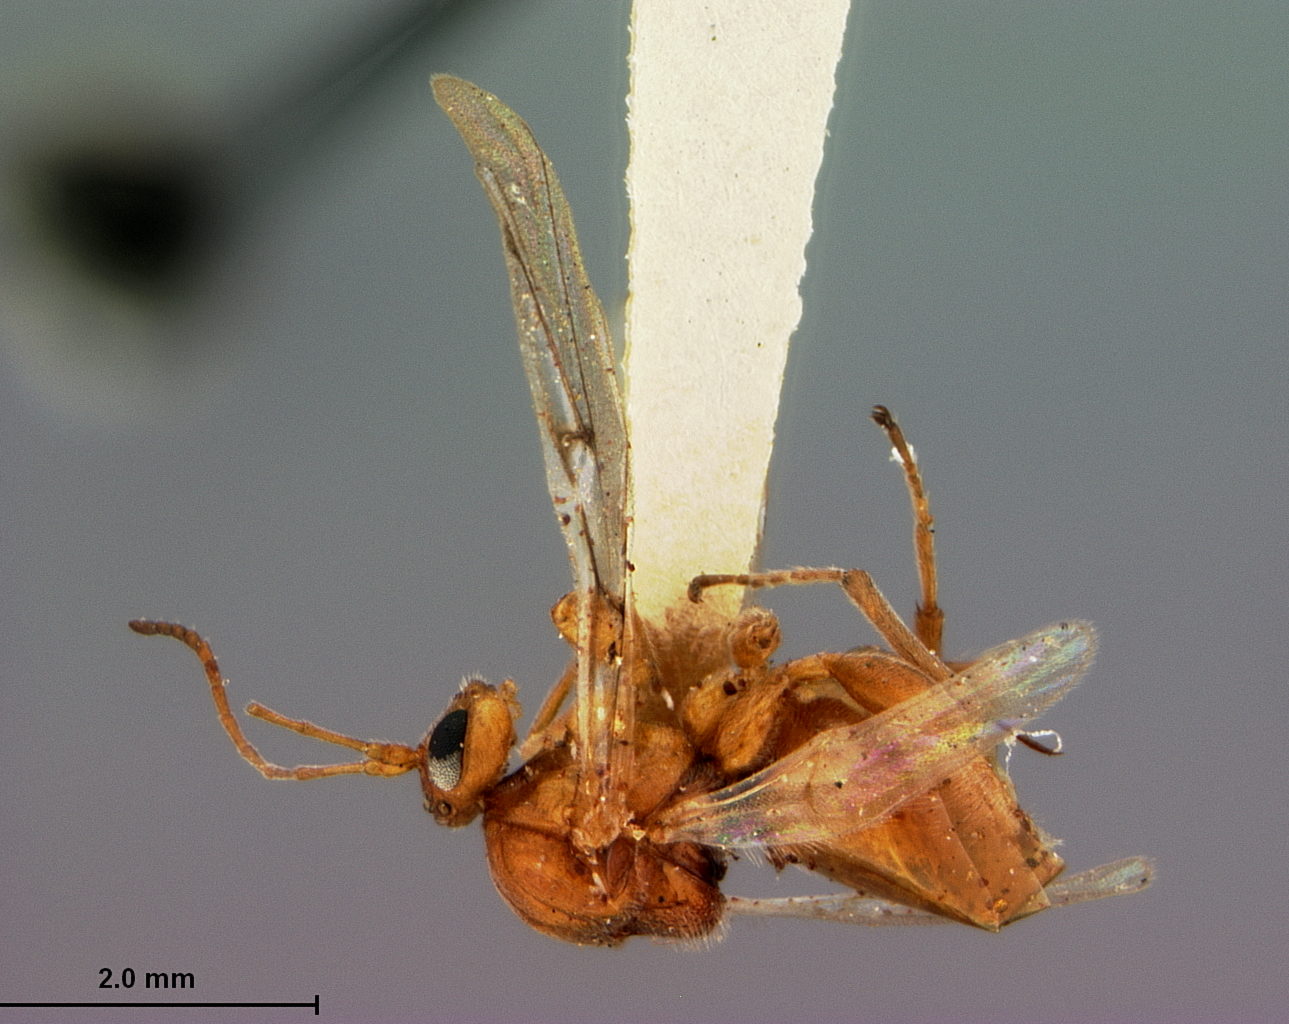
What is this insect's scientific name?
Cynips plumbea
